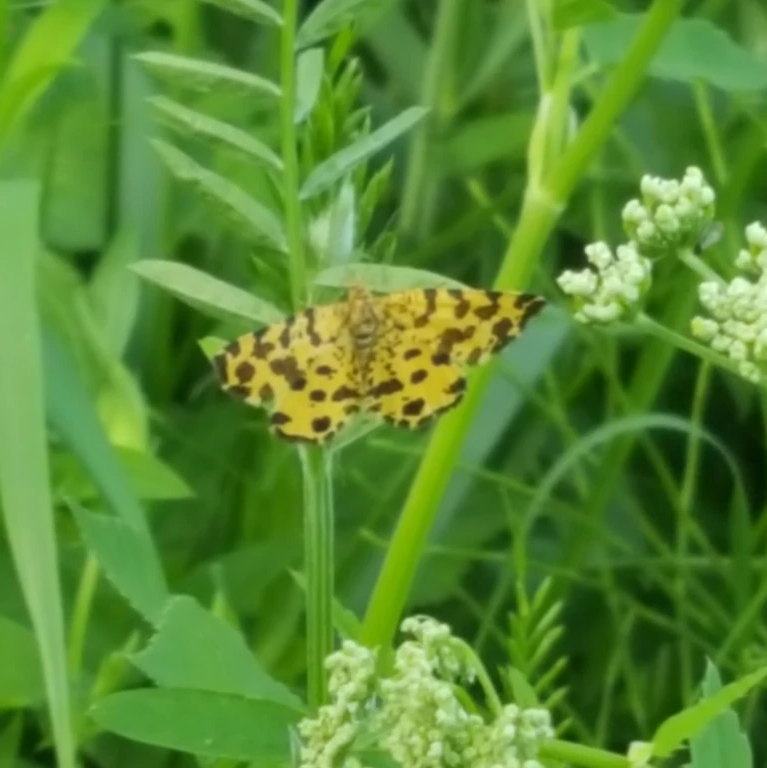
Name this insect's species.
Pseudopanthera macularia
